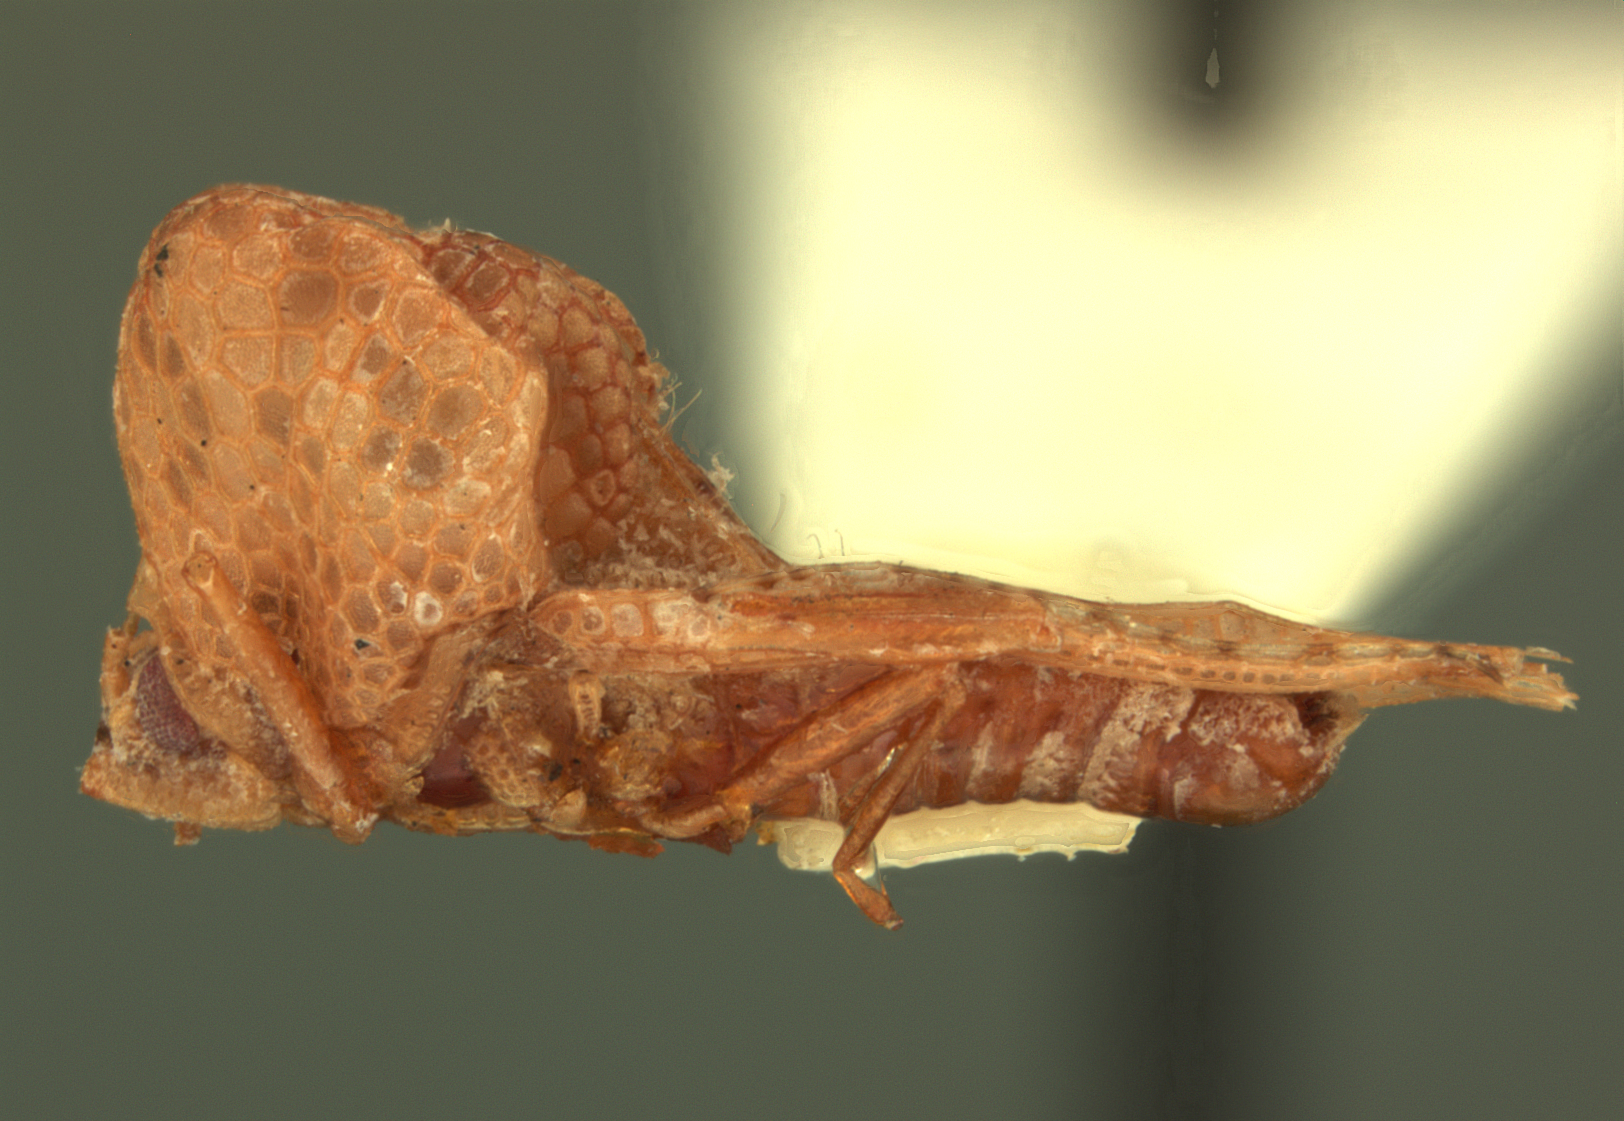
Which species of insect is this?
Zeiratingis dissita
